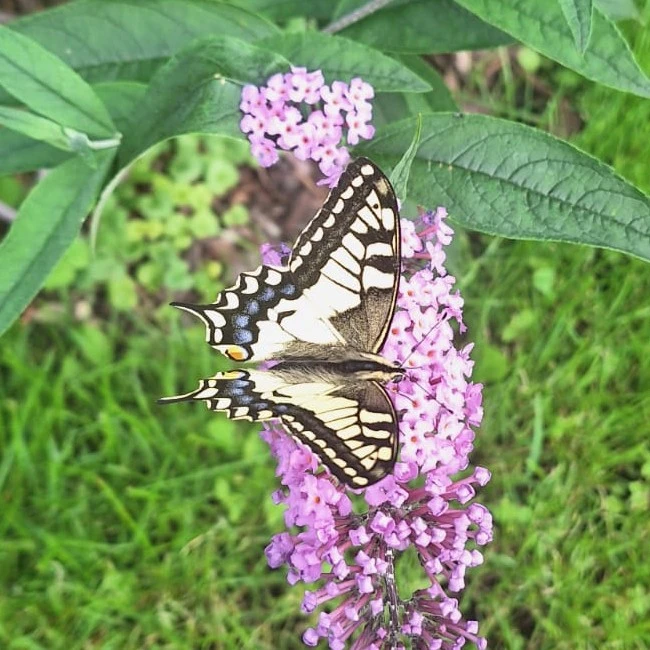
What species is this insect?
Papilio machaon
